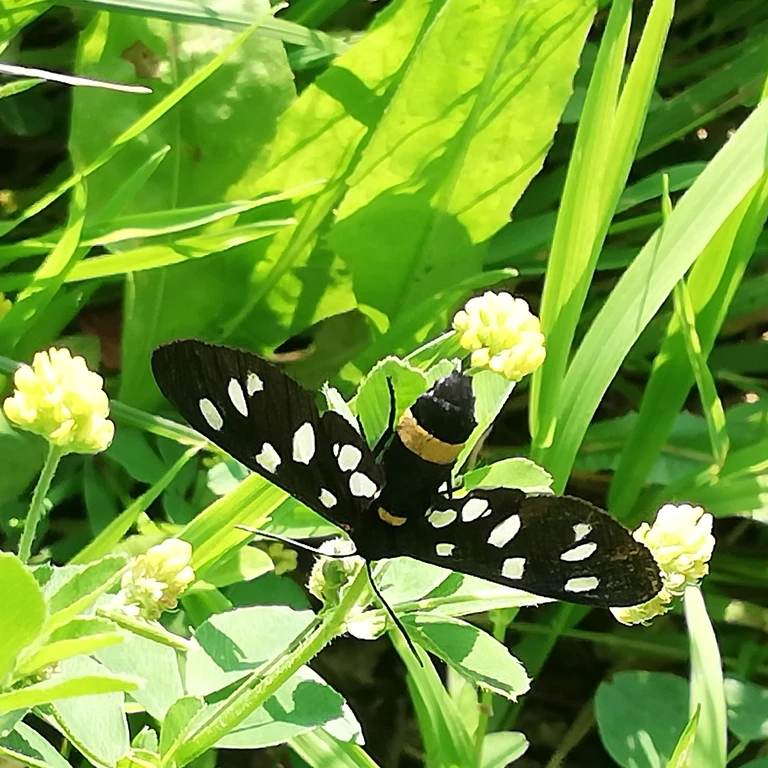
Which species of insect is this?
Amata phegea
